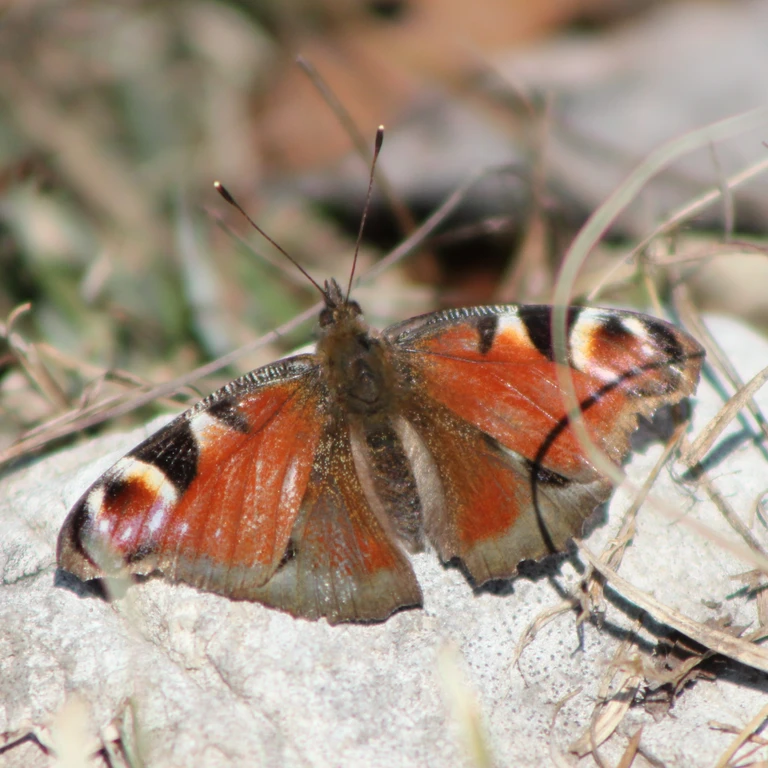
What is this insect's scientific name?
Aglais io
